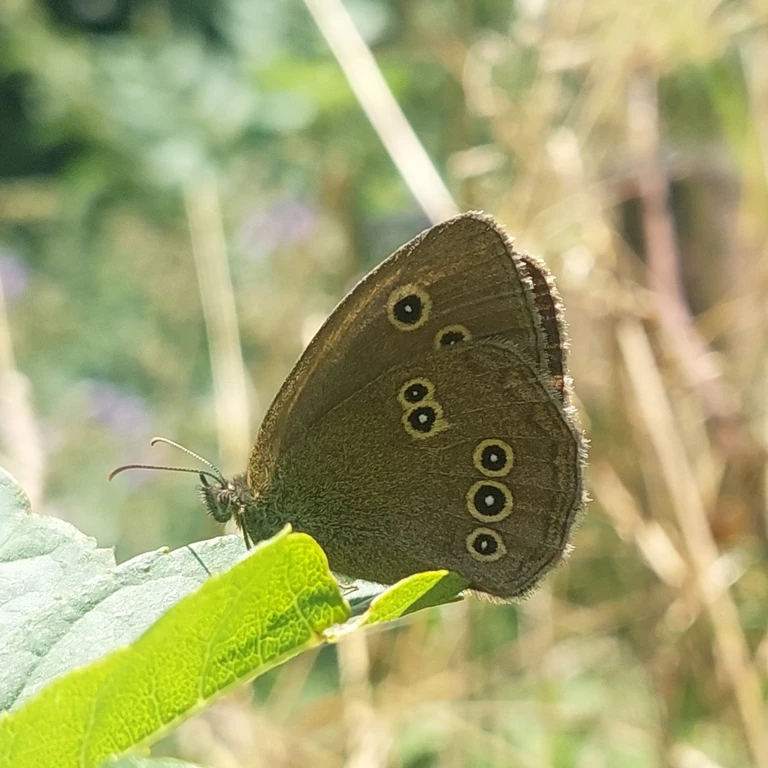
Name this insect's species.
Aphantopus hyperantus
